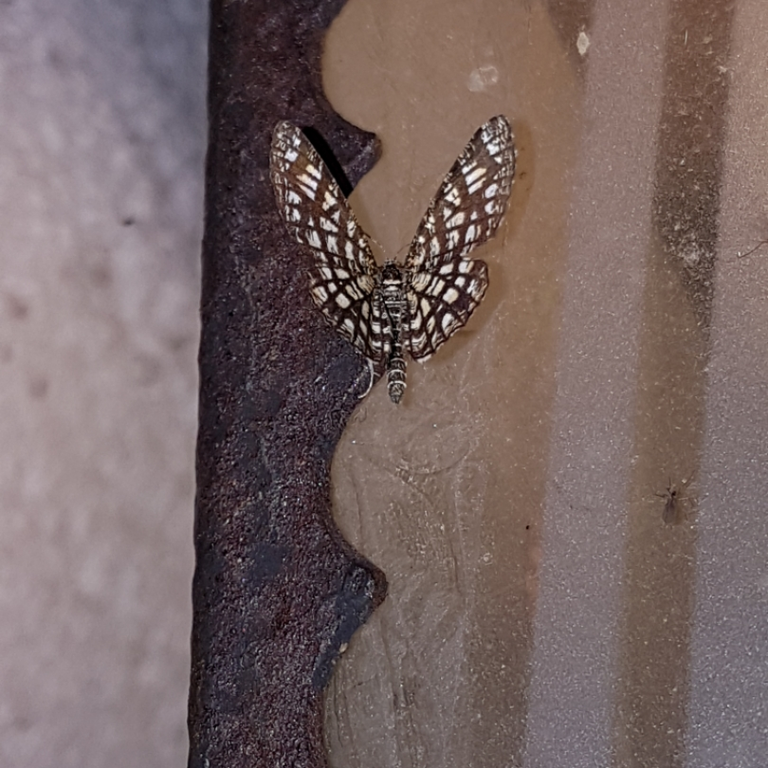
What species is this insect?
Chiasmia clathrata
